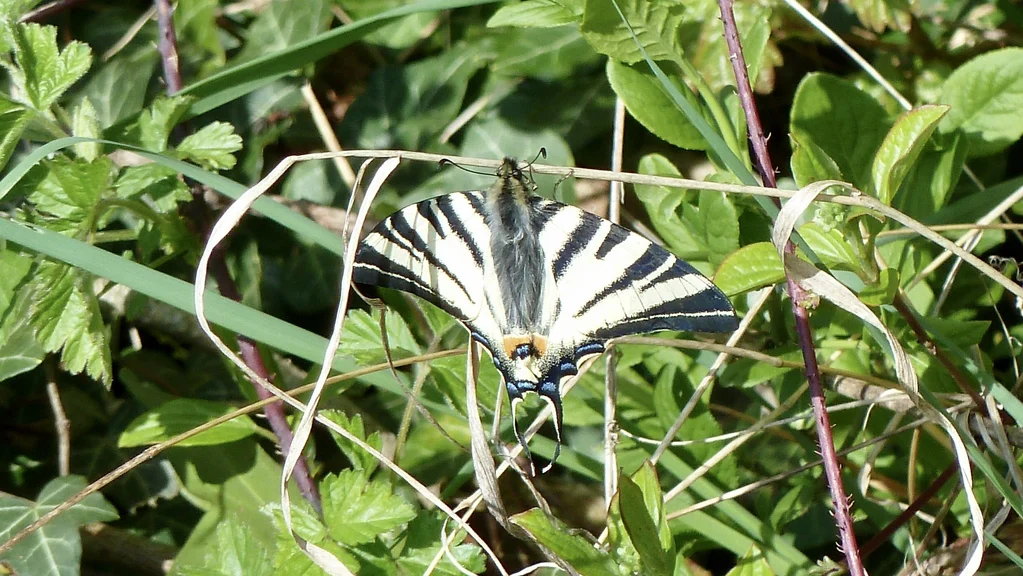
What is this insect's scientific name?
Iphiclides podalirius
